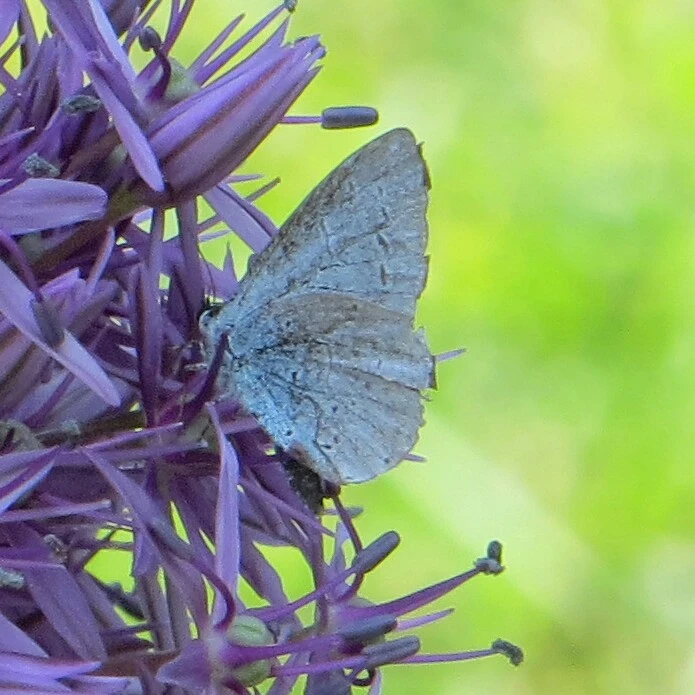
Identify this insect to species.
Celastrina argiolus
